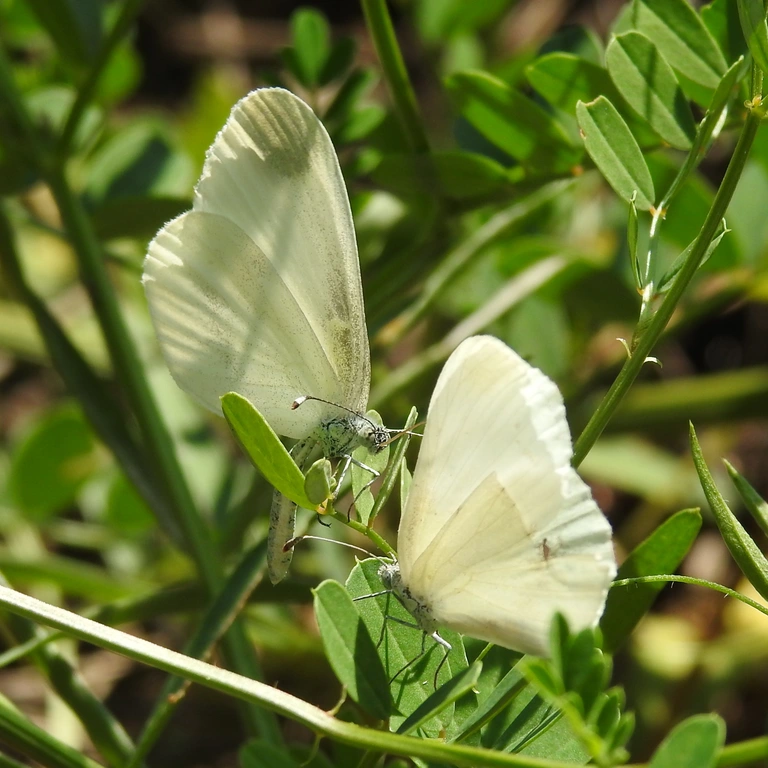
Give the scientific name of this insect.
Leptidea sinapis/juvernica
